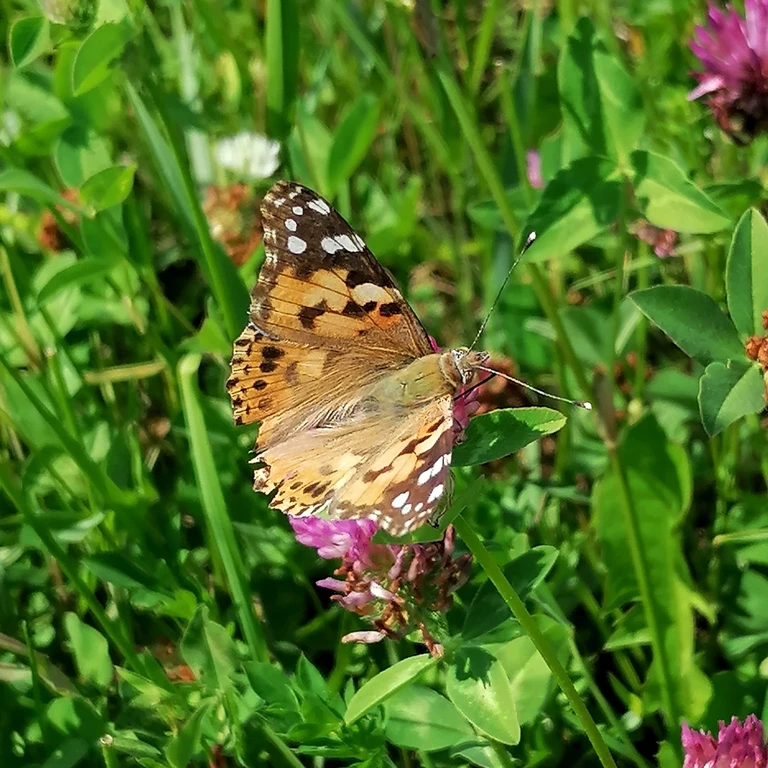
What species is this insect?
Vanessa cardui
